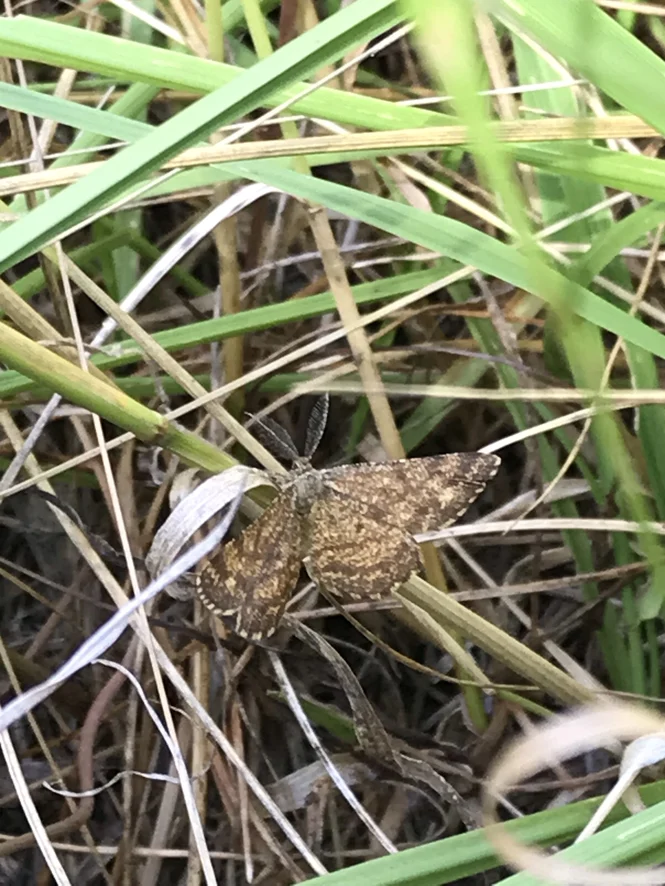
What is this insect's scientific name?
Ematurga atomaria
